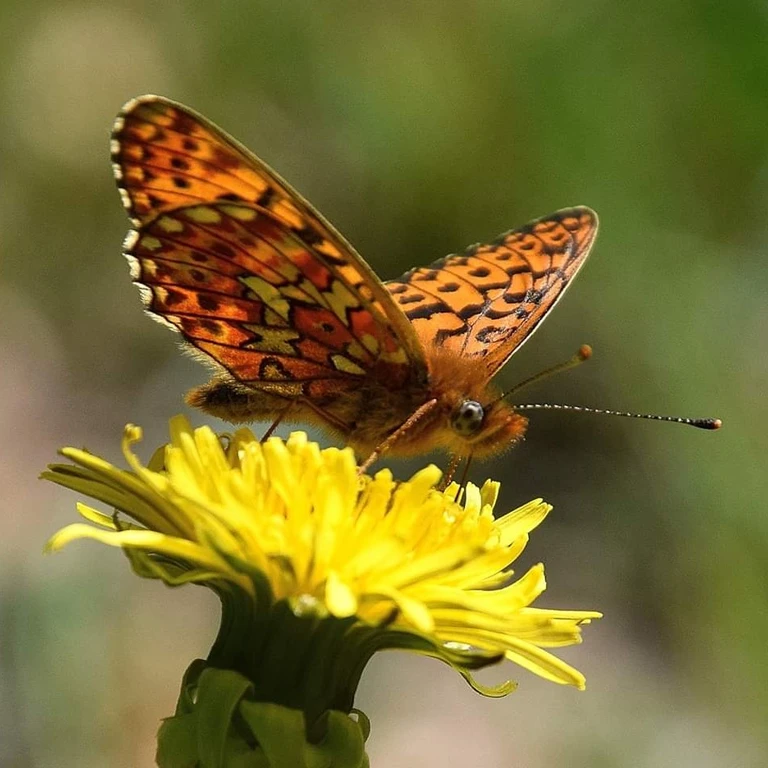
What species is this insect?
Boloria euphrosyne (also Clossiana euphrosyne)
